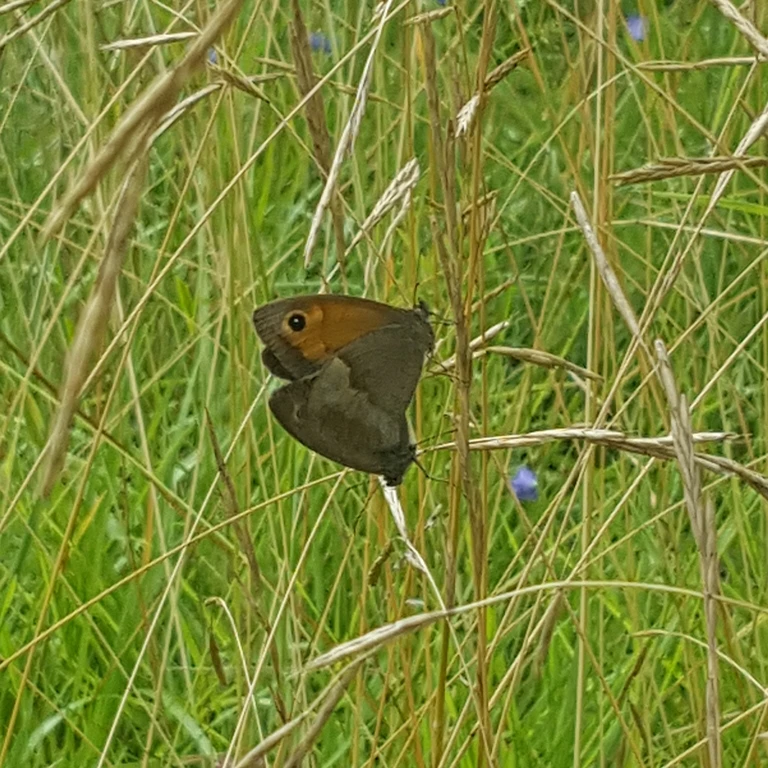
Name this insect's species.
Maniola jurtina
